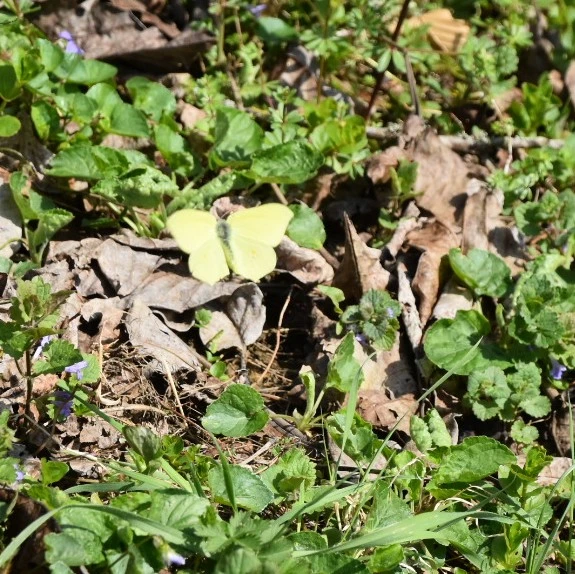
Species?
Gonepteryx rhamni
